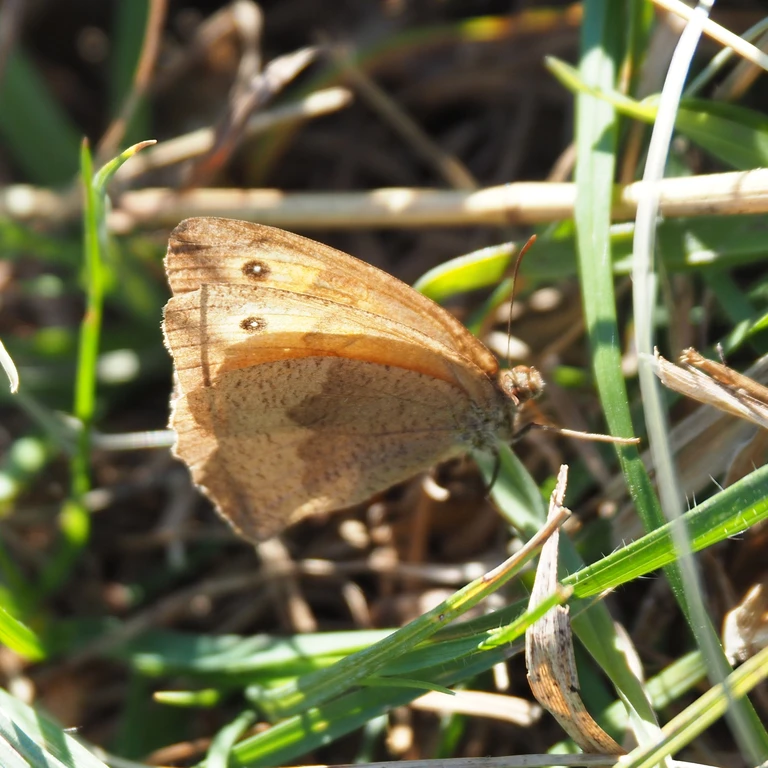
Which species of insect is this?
Maniola jurtina
